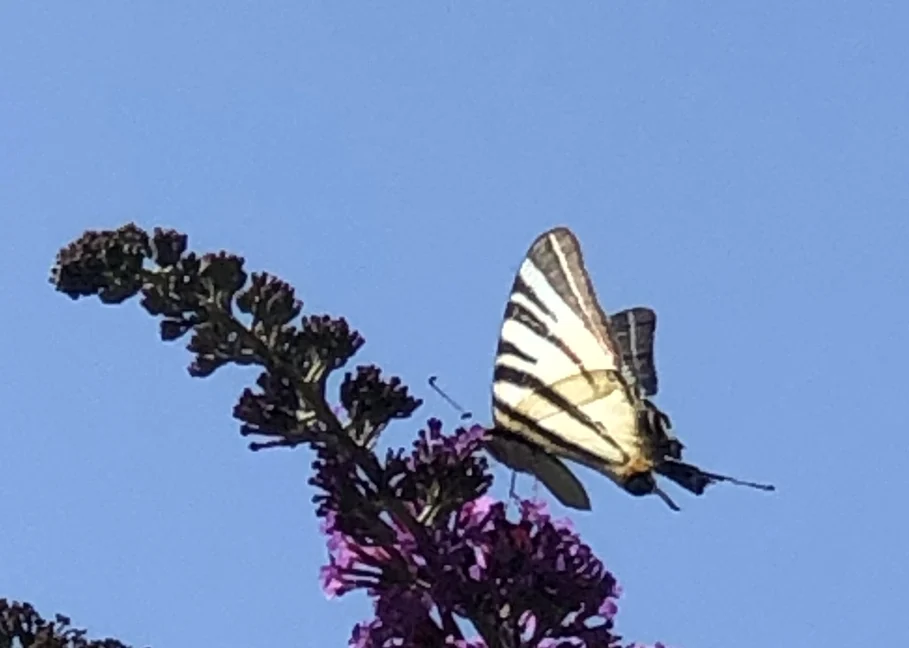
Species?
Iphiclides podalirius
